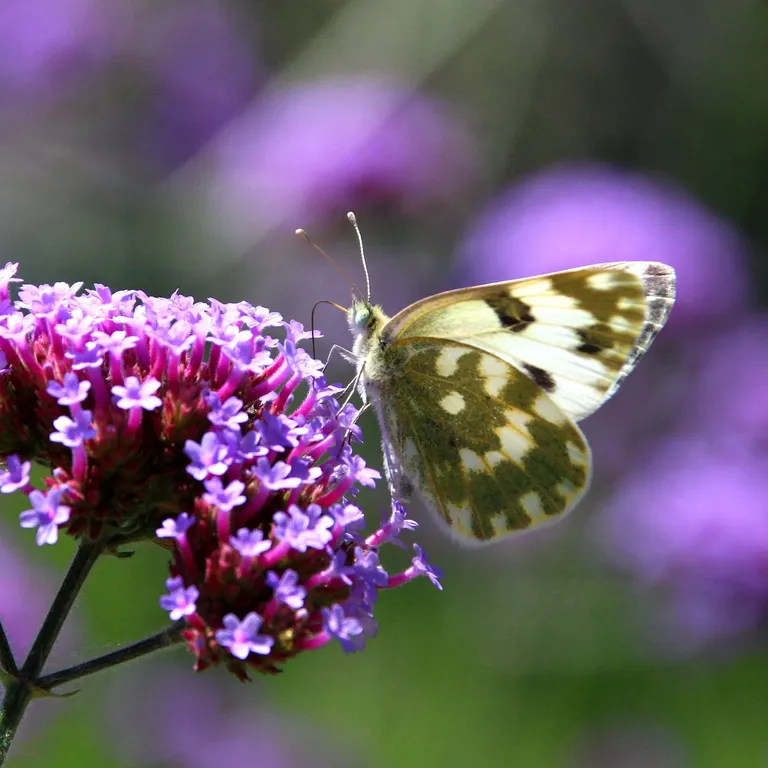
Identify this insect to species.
Pontia edusa
